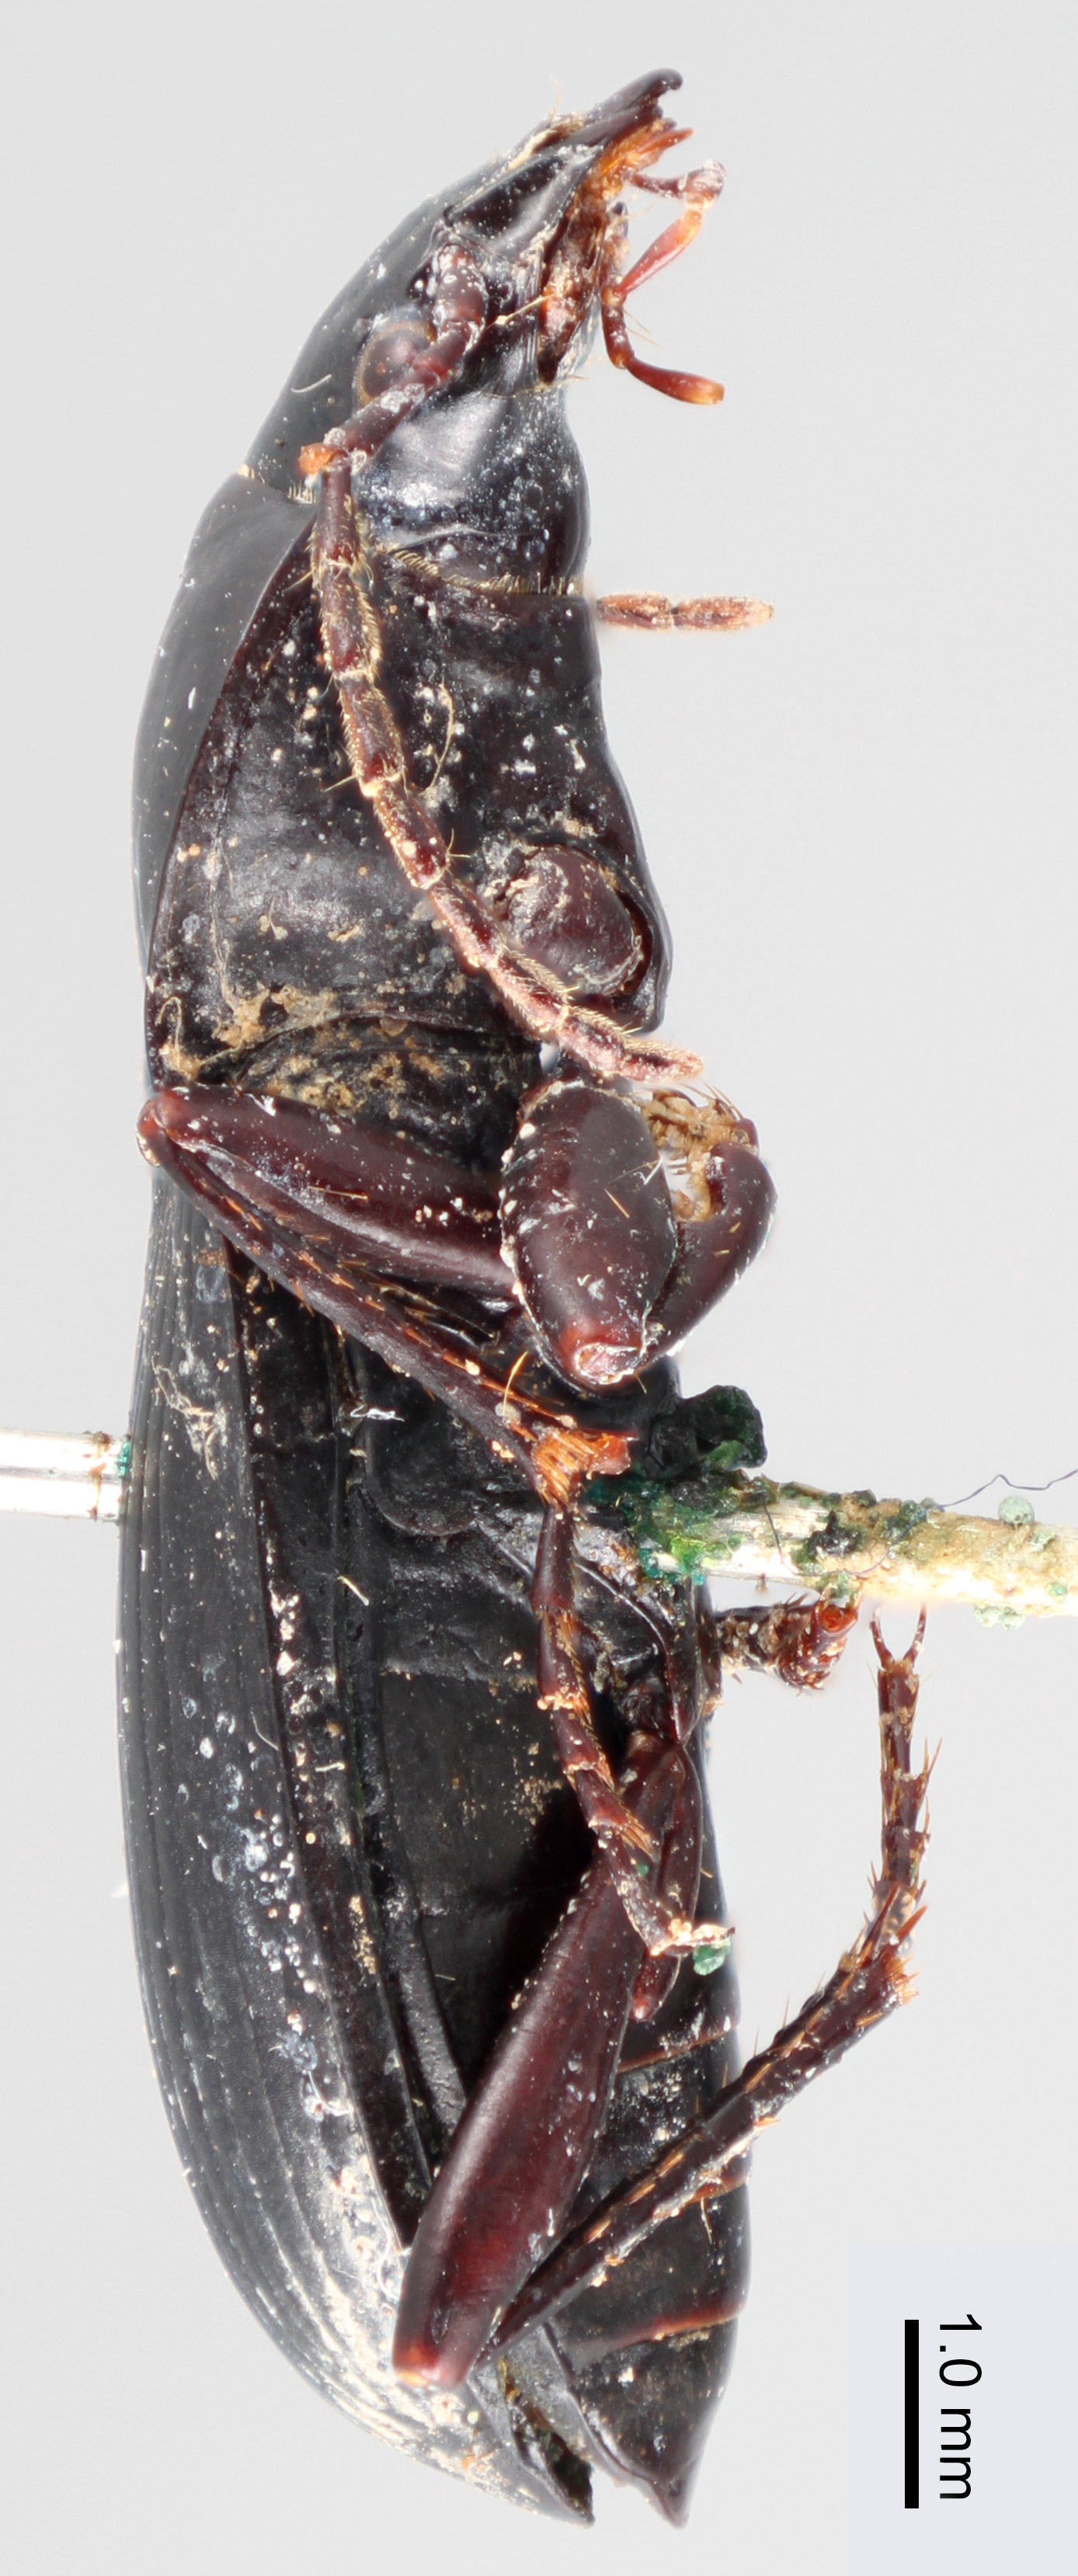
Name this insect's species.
Pterostichus annosus
